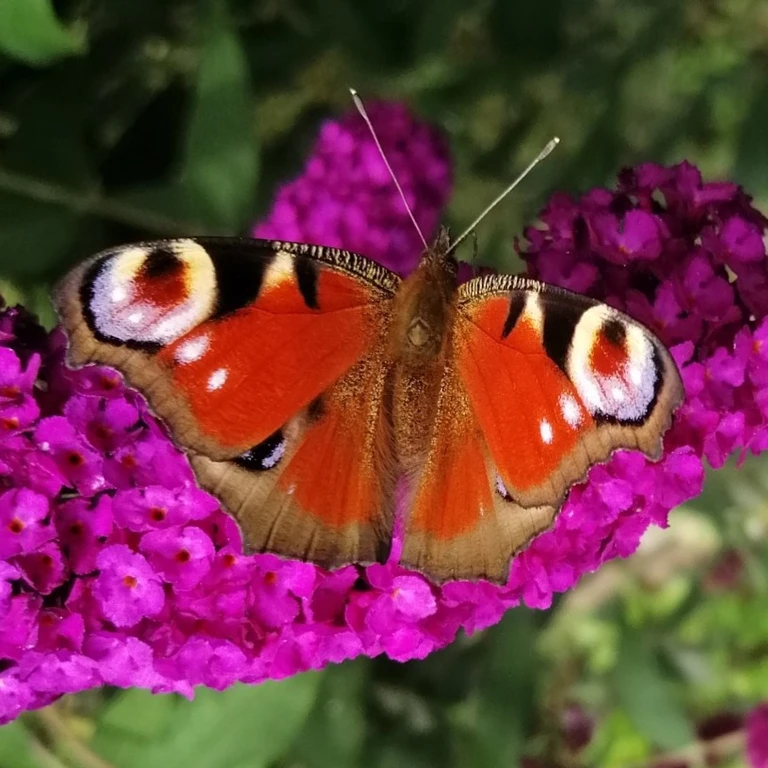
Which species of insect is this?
Aglais io
